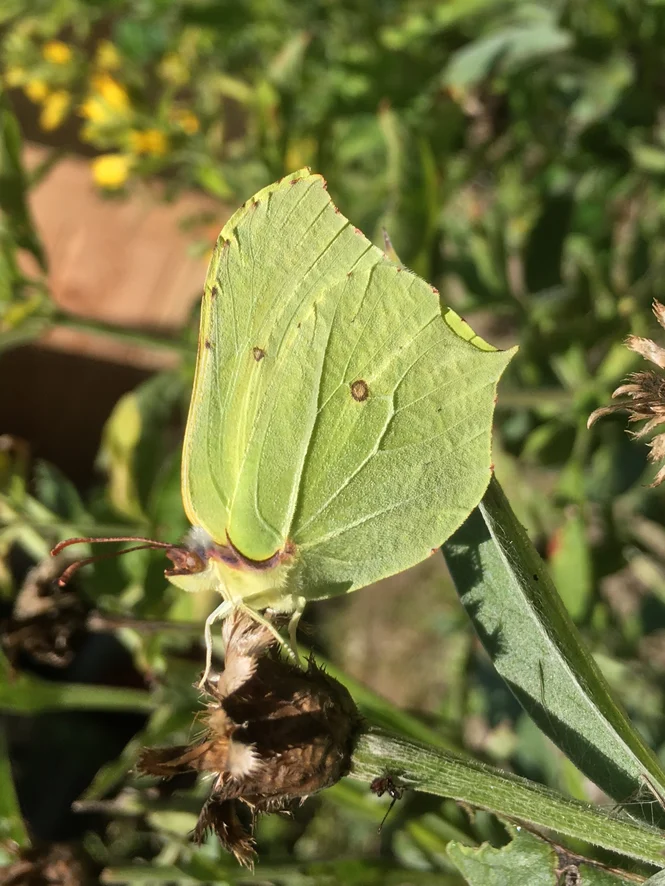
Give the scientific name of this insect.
Gonepteryx rhamni
